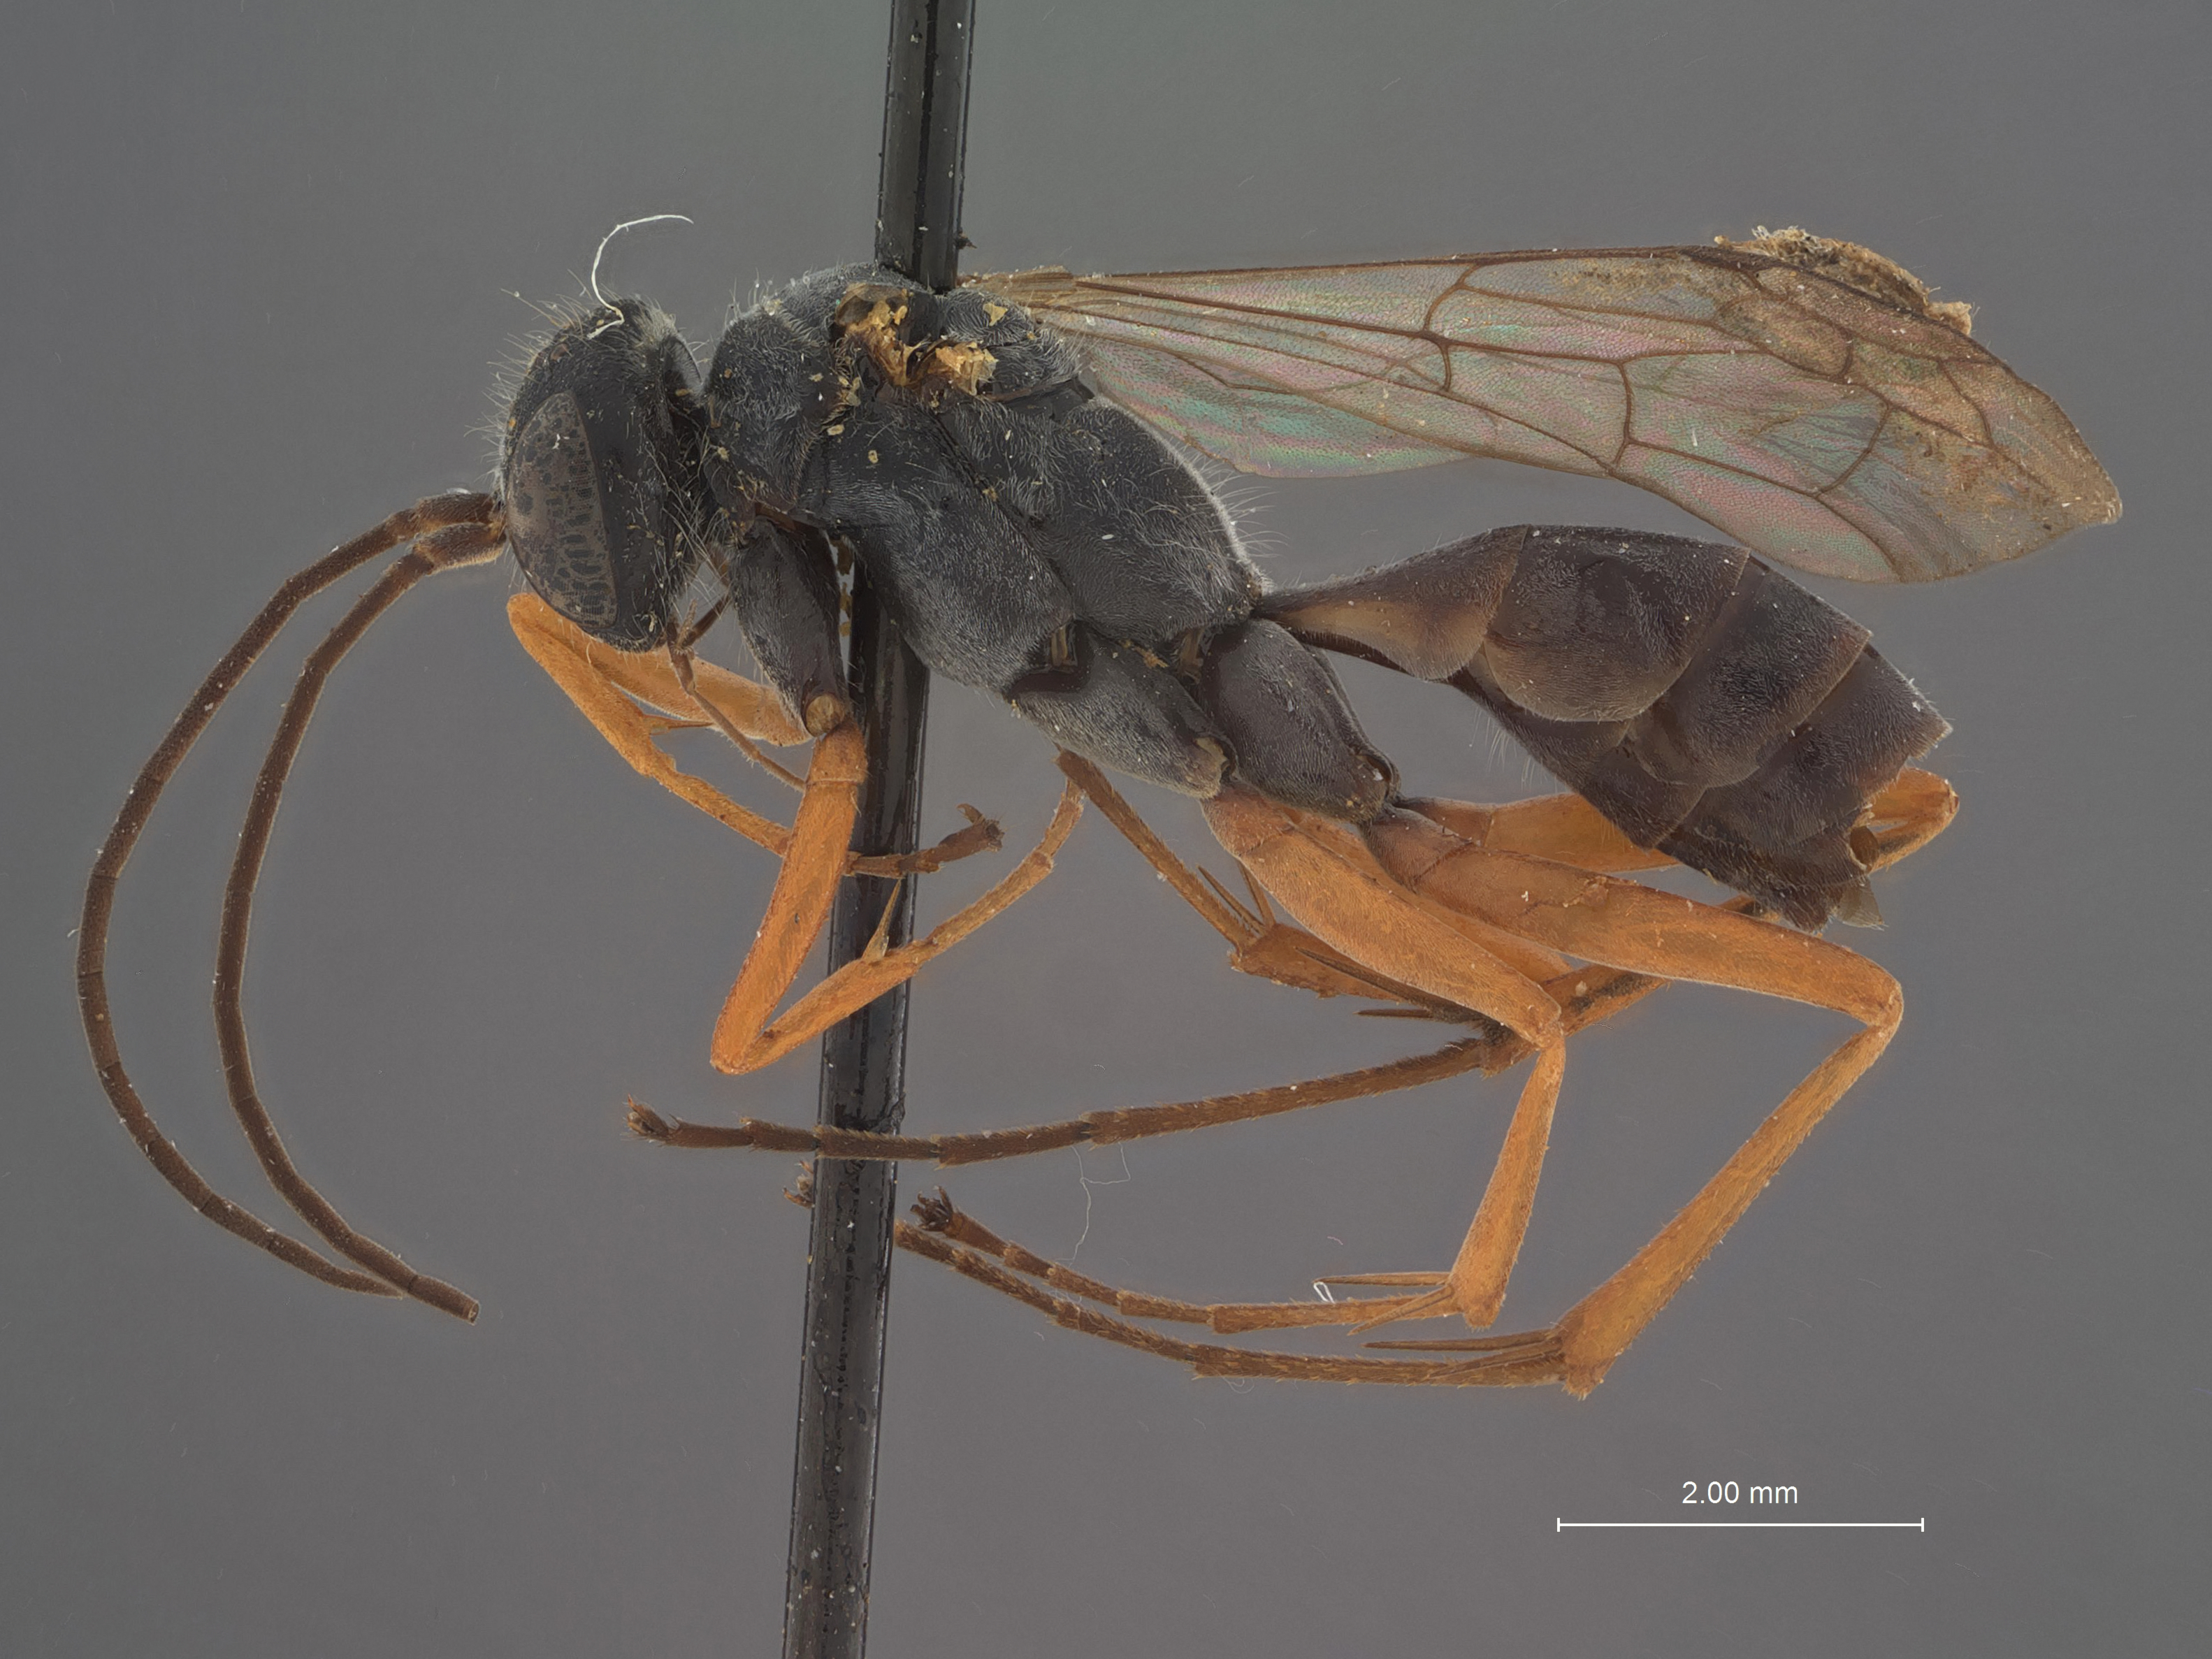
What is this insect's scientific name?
Auplopus niger
